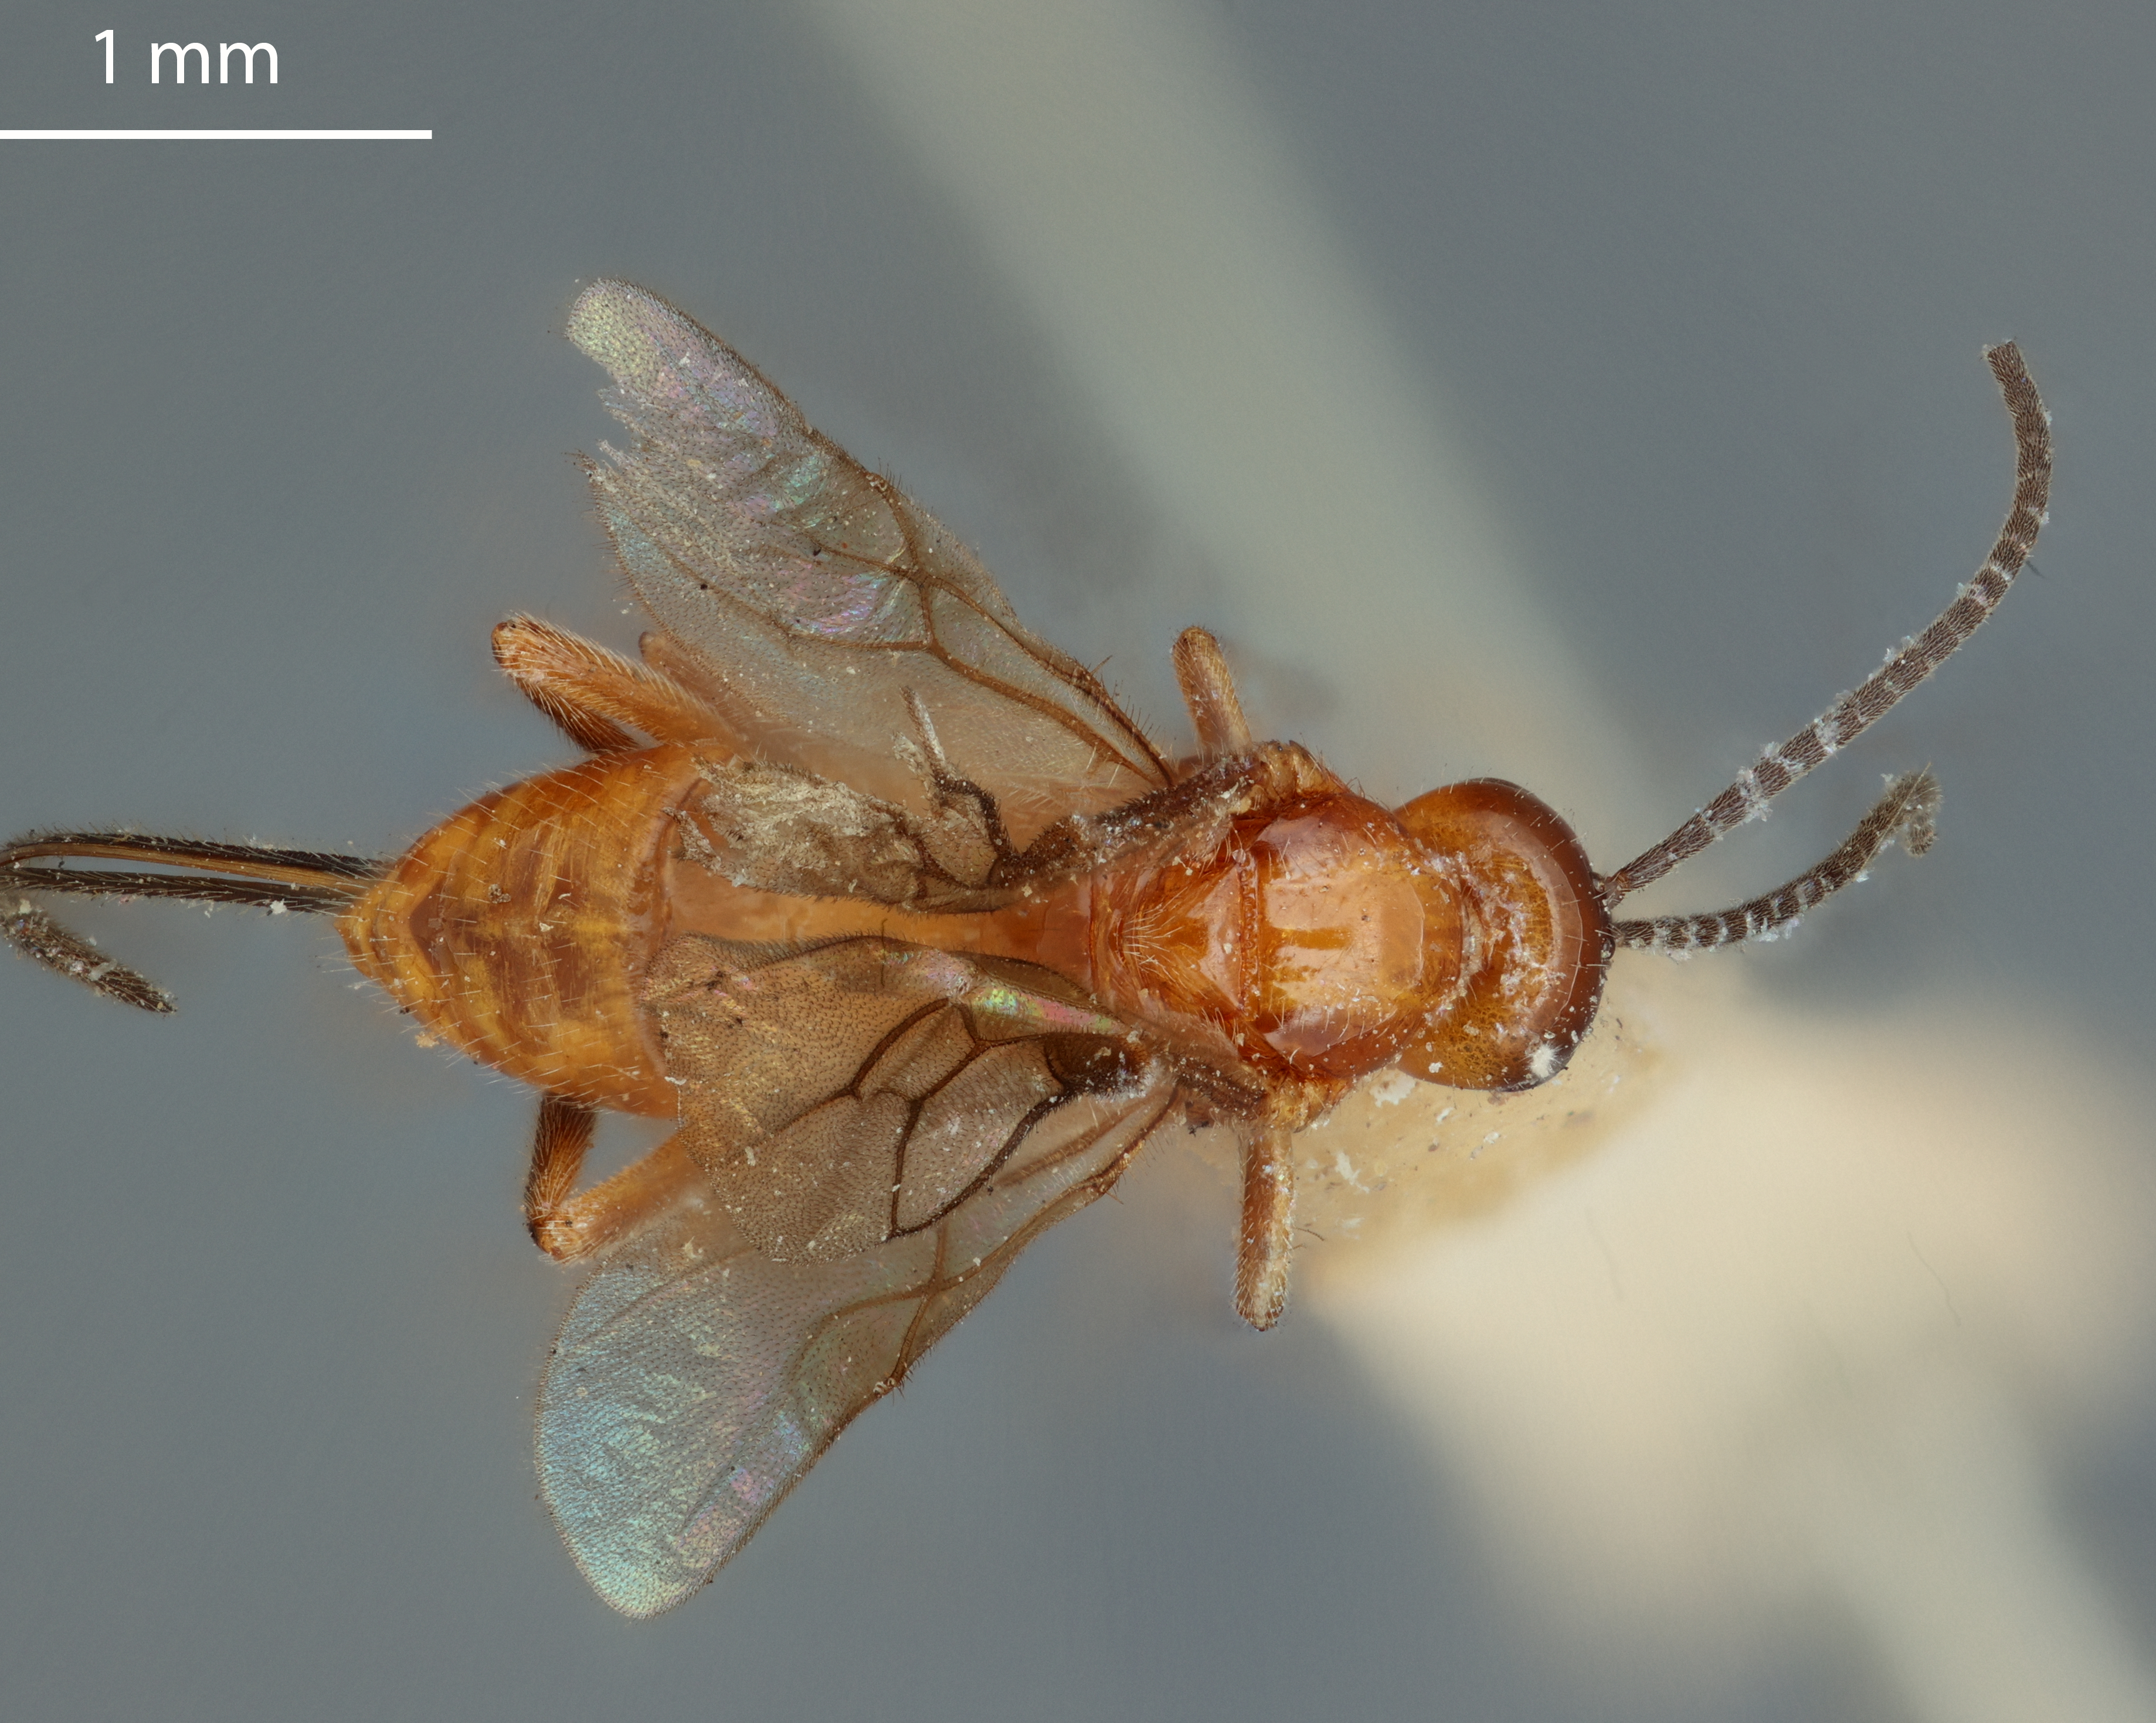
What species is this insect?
Microbracon rubbeckiae
